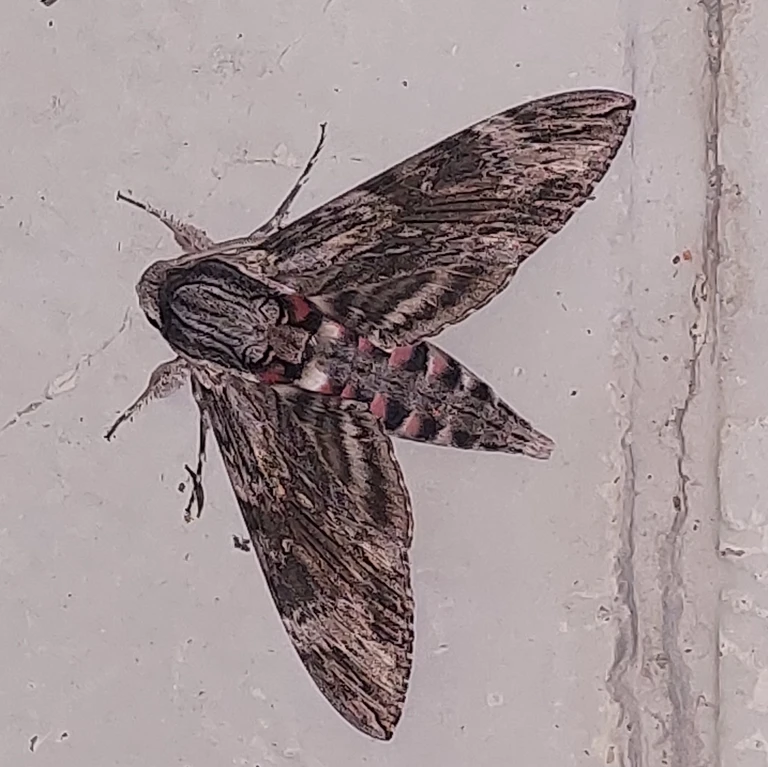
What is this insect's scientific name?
Agrius convolvuli
